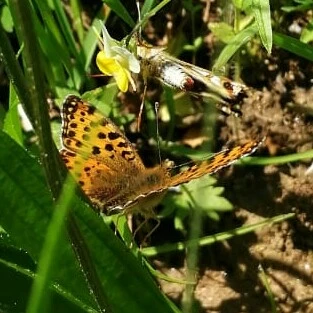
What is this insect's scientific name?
Issoria lathonia
